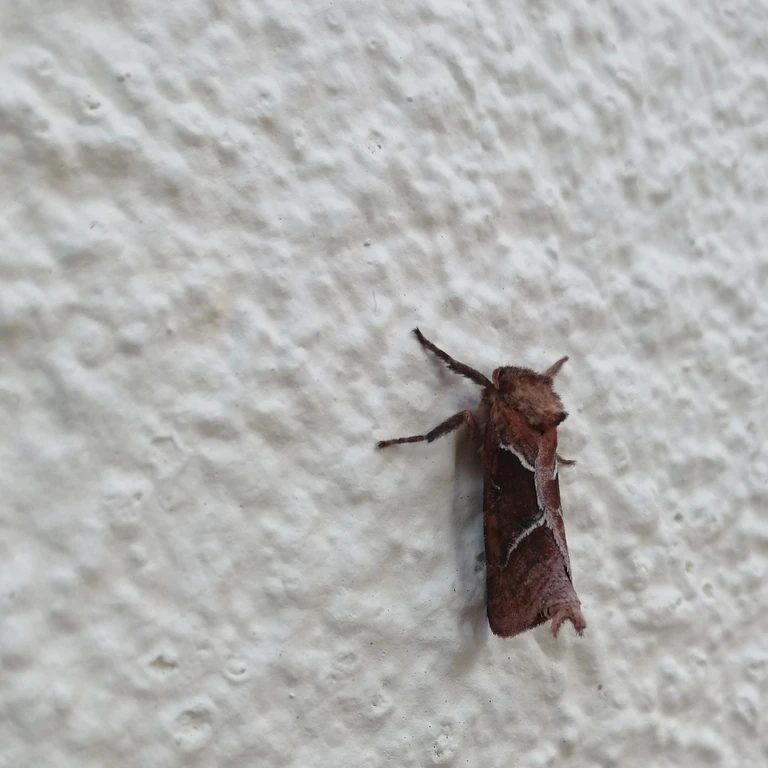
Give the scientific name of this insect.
Triodia sylvina
